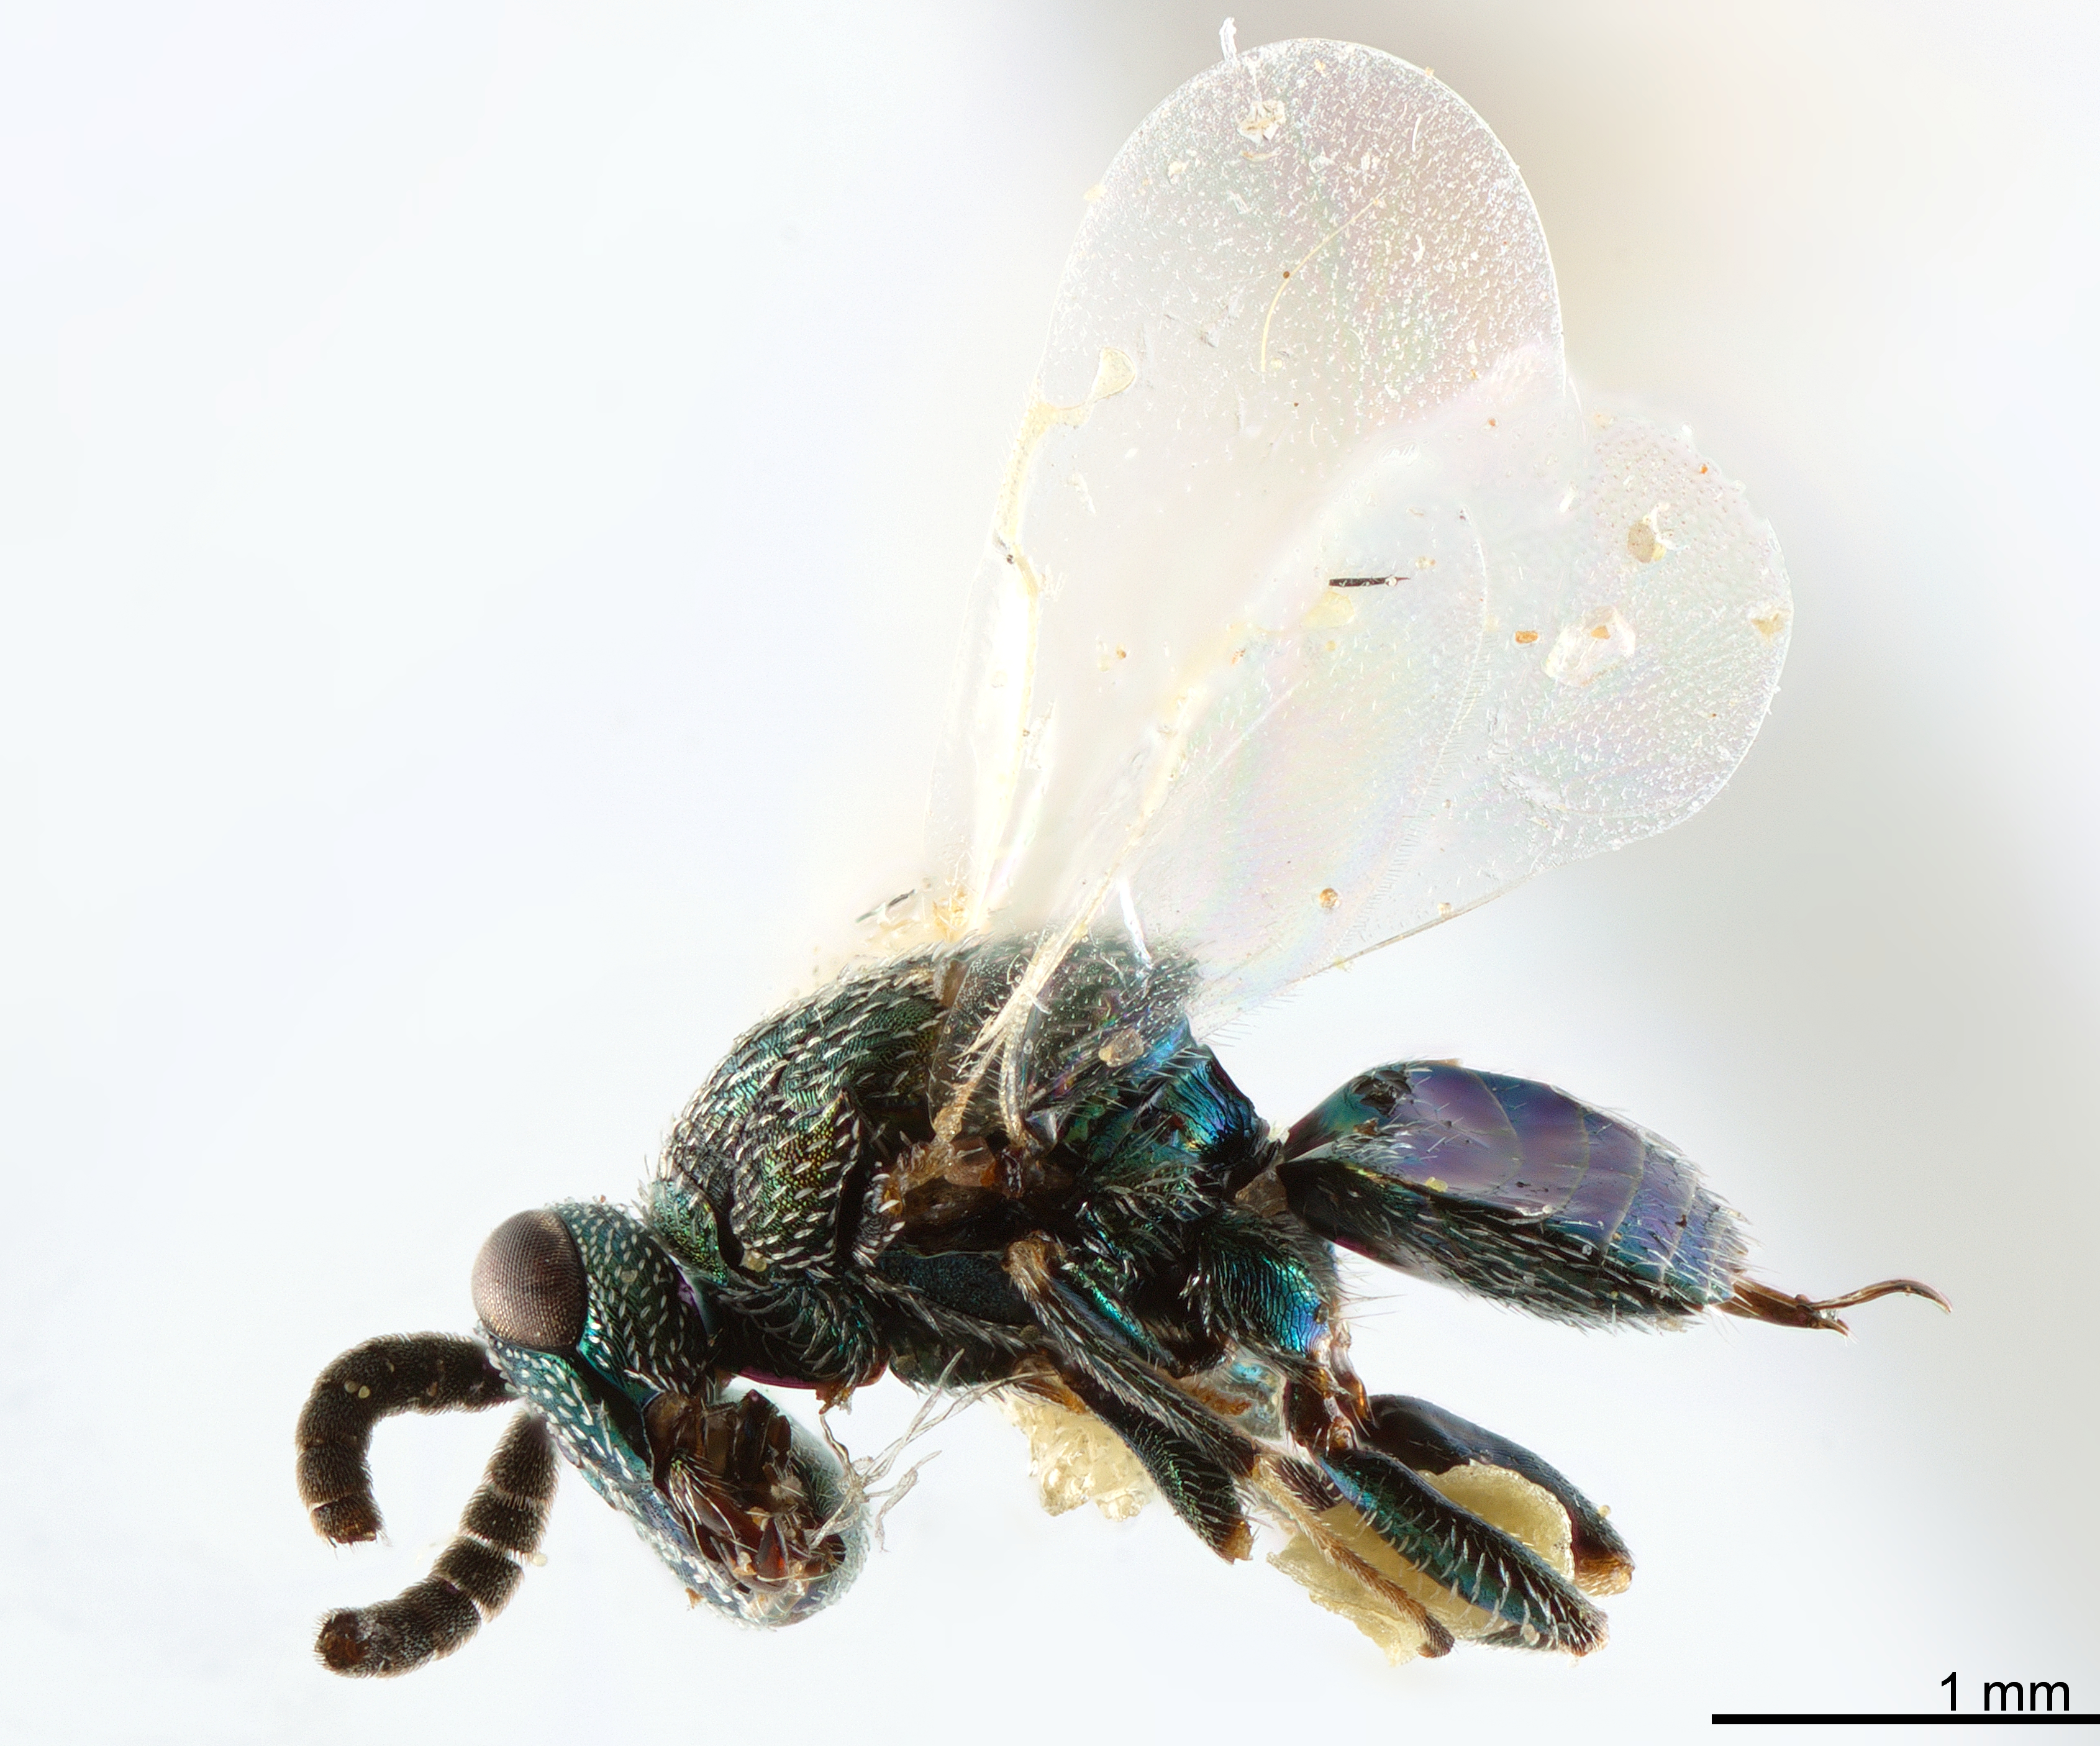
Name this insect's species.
Eutrichosoma mirabile
